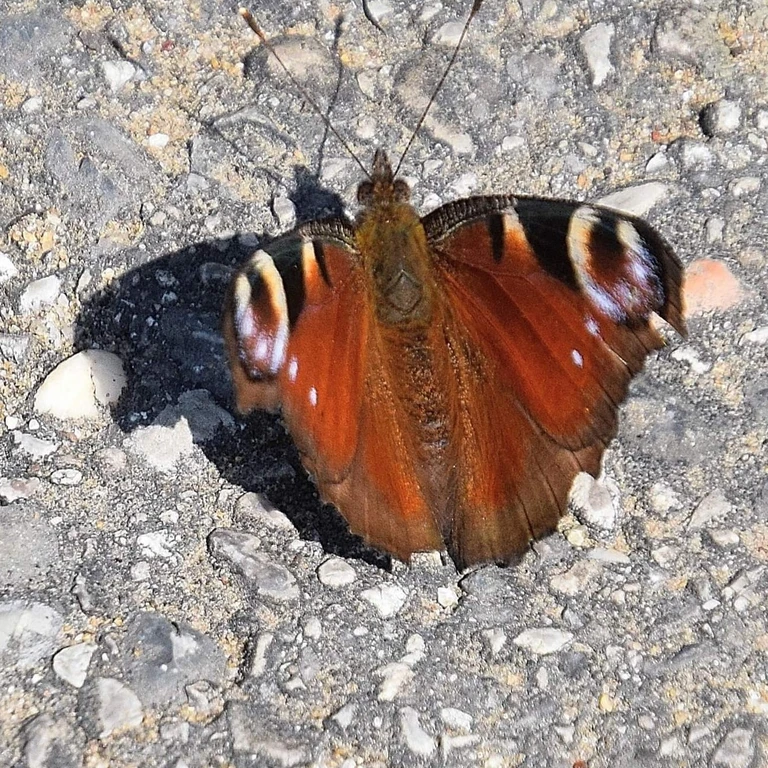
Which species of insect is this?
Aglais io
